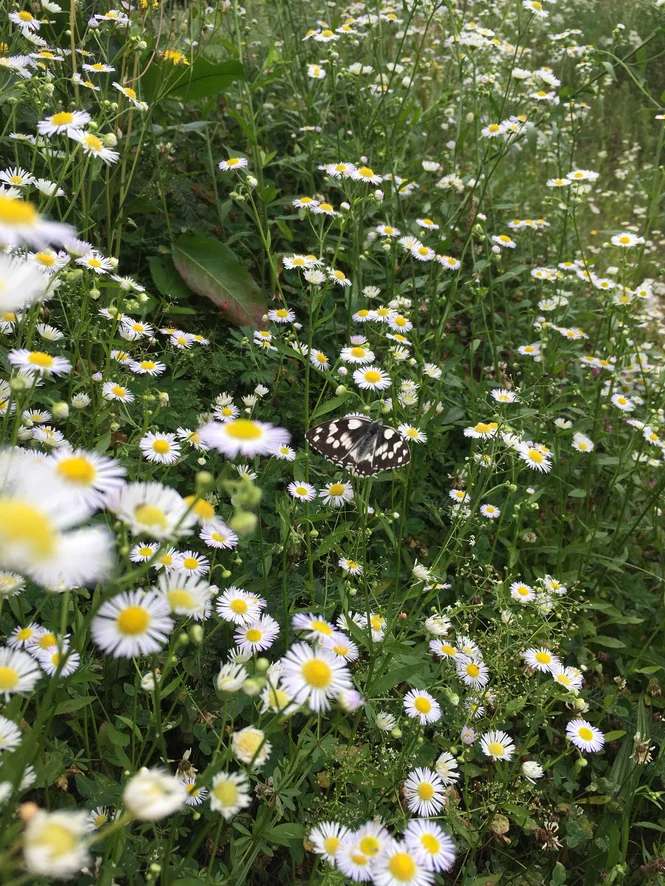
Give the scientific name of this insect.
Melanargia galathea
